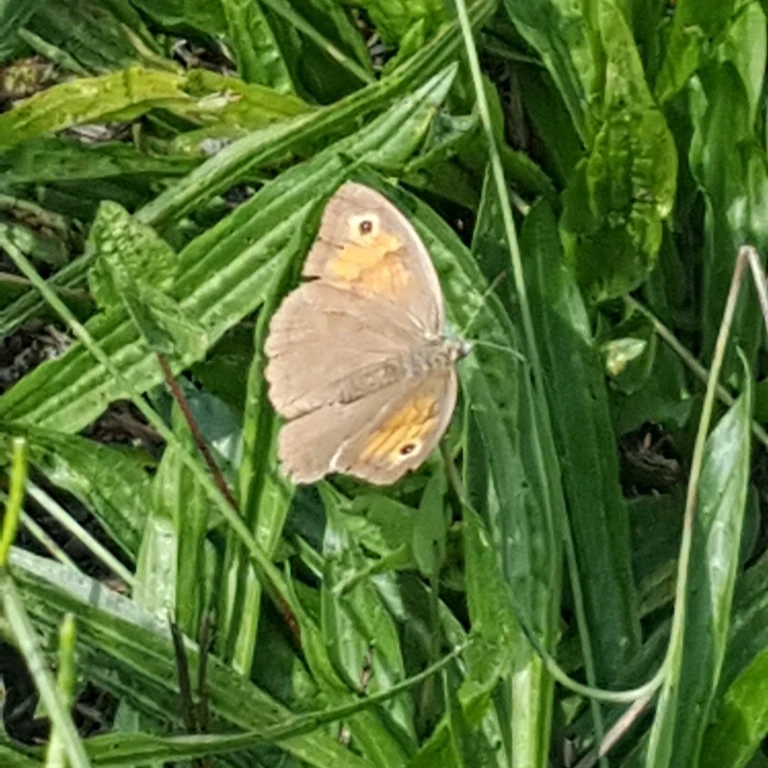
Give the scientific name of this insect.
Maniola jurtina
